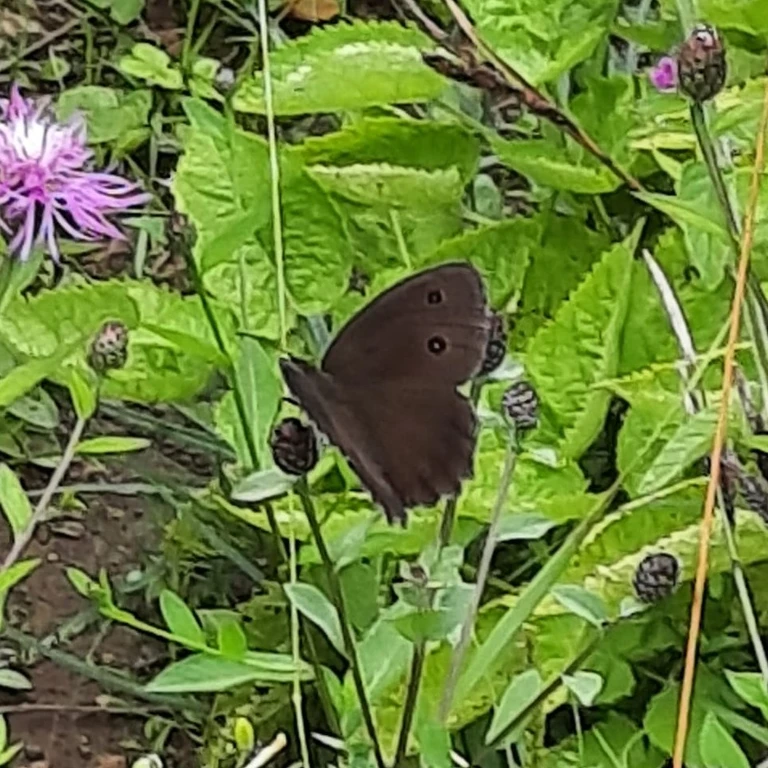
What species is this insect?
Minois dryas
